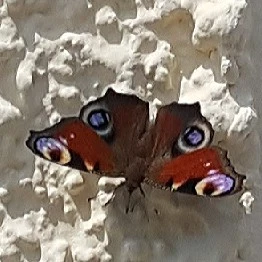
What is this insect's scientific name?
Aglais io
